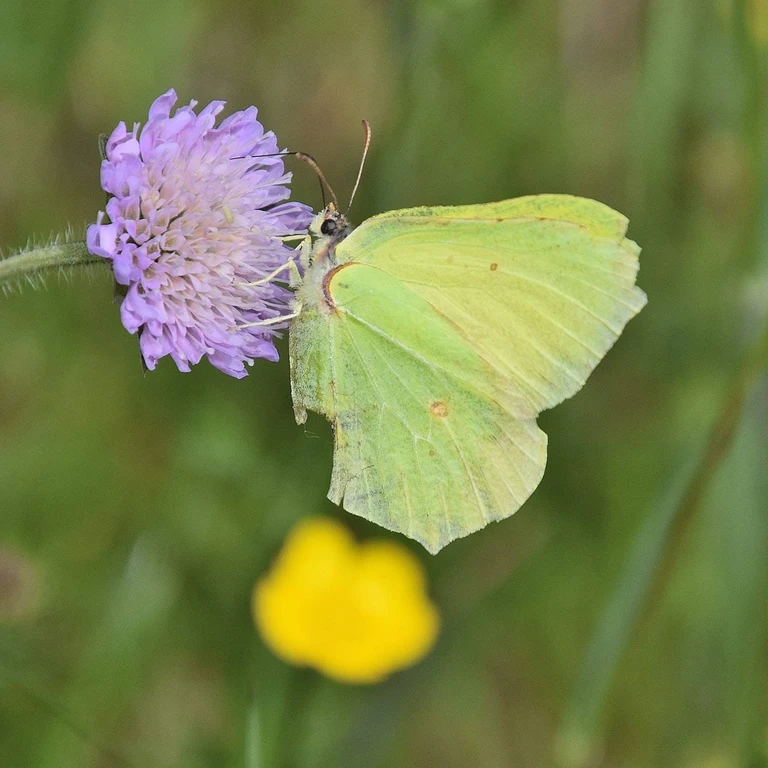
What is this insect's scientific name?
Gonepteryx rhamni
